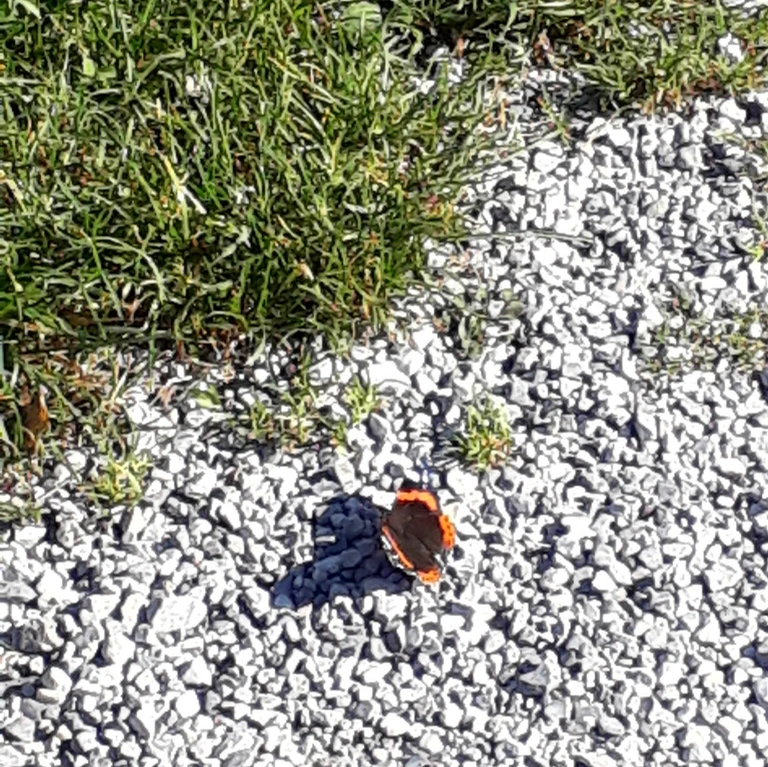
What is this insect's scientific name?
Vanessa atalanta
